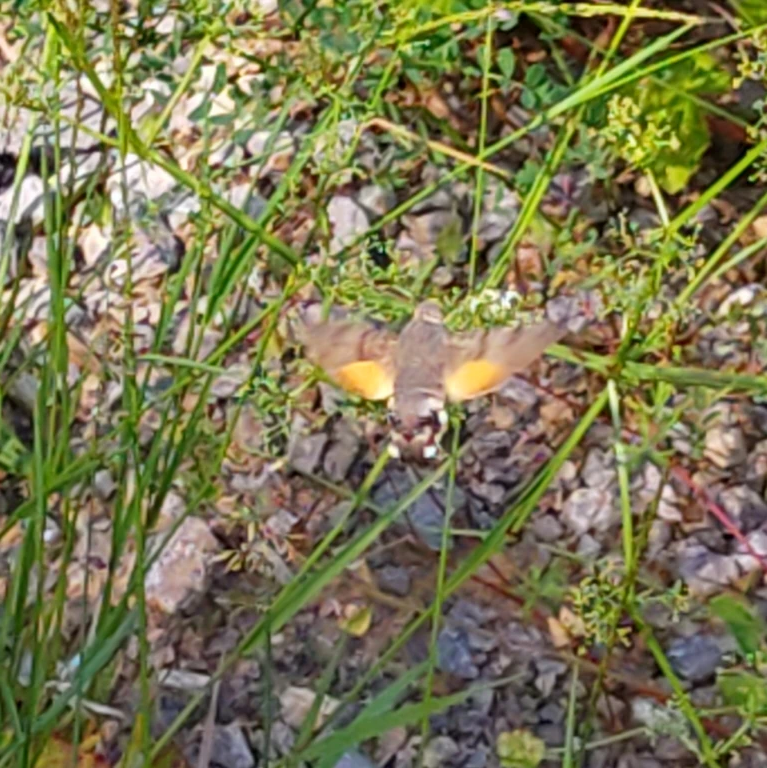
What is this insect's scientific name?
Macroglossum stellatarum
